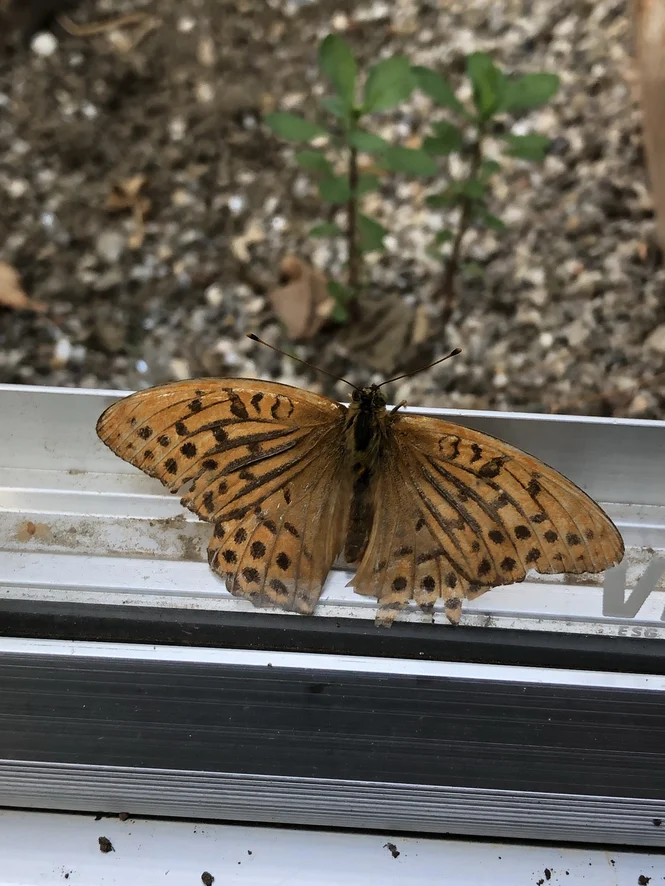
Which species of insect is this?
Argynnis paphia
